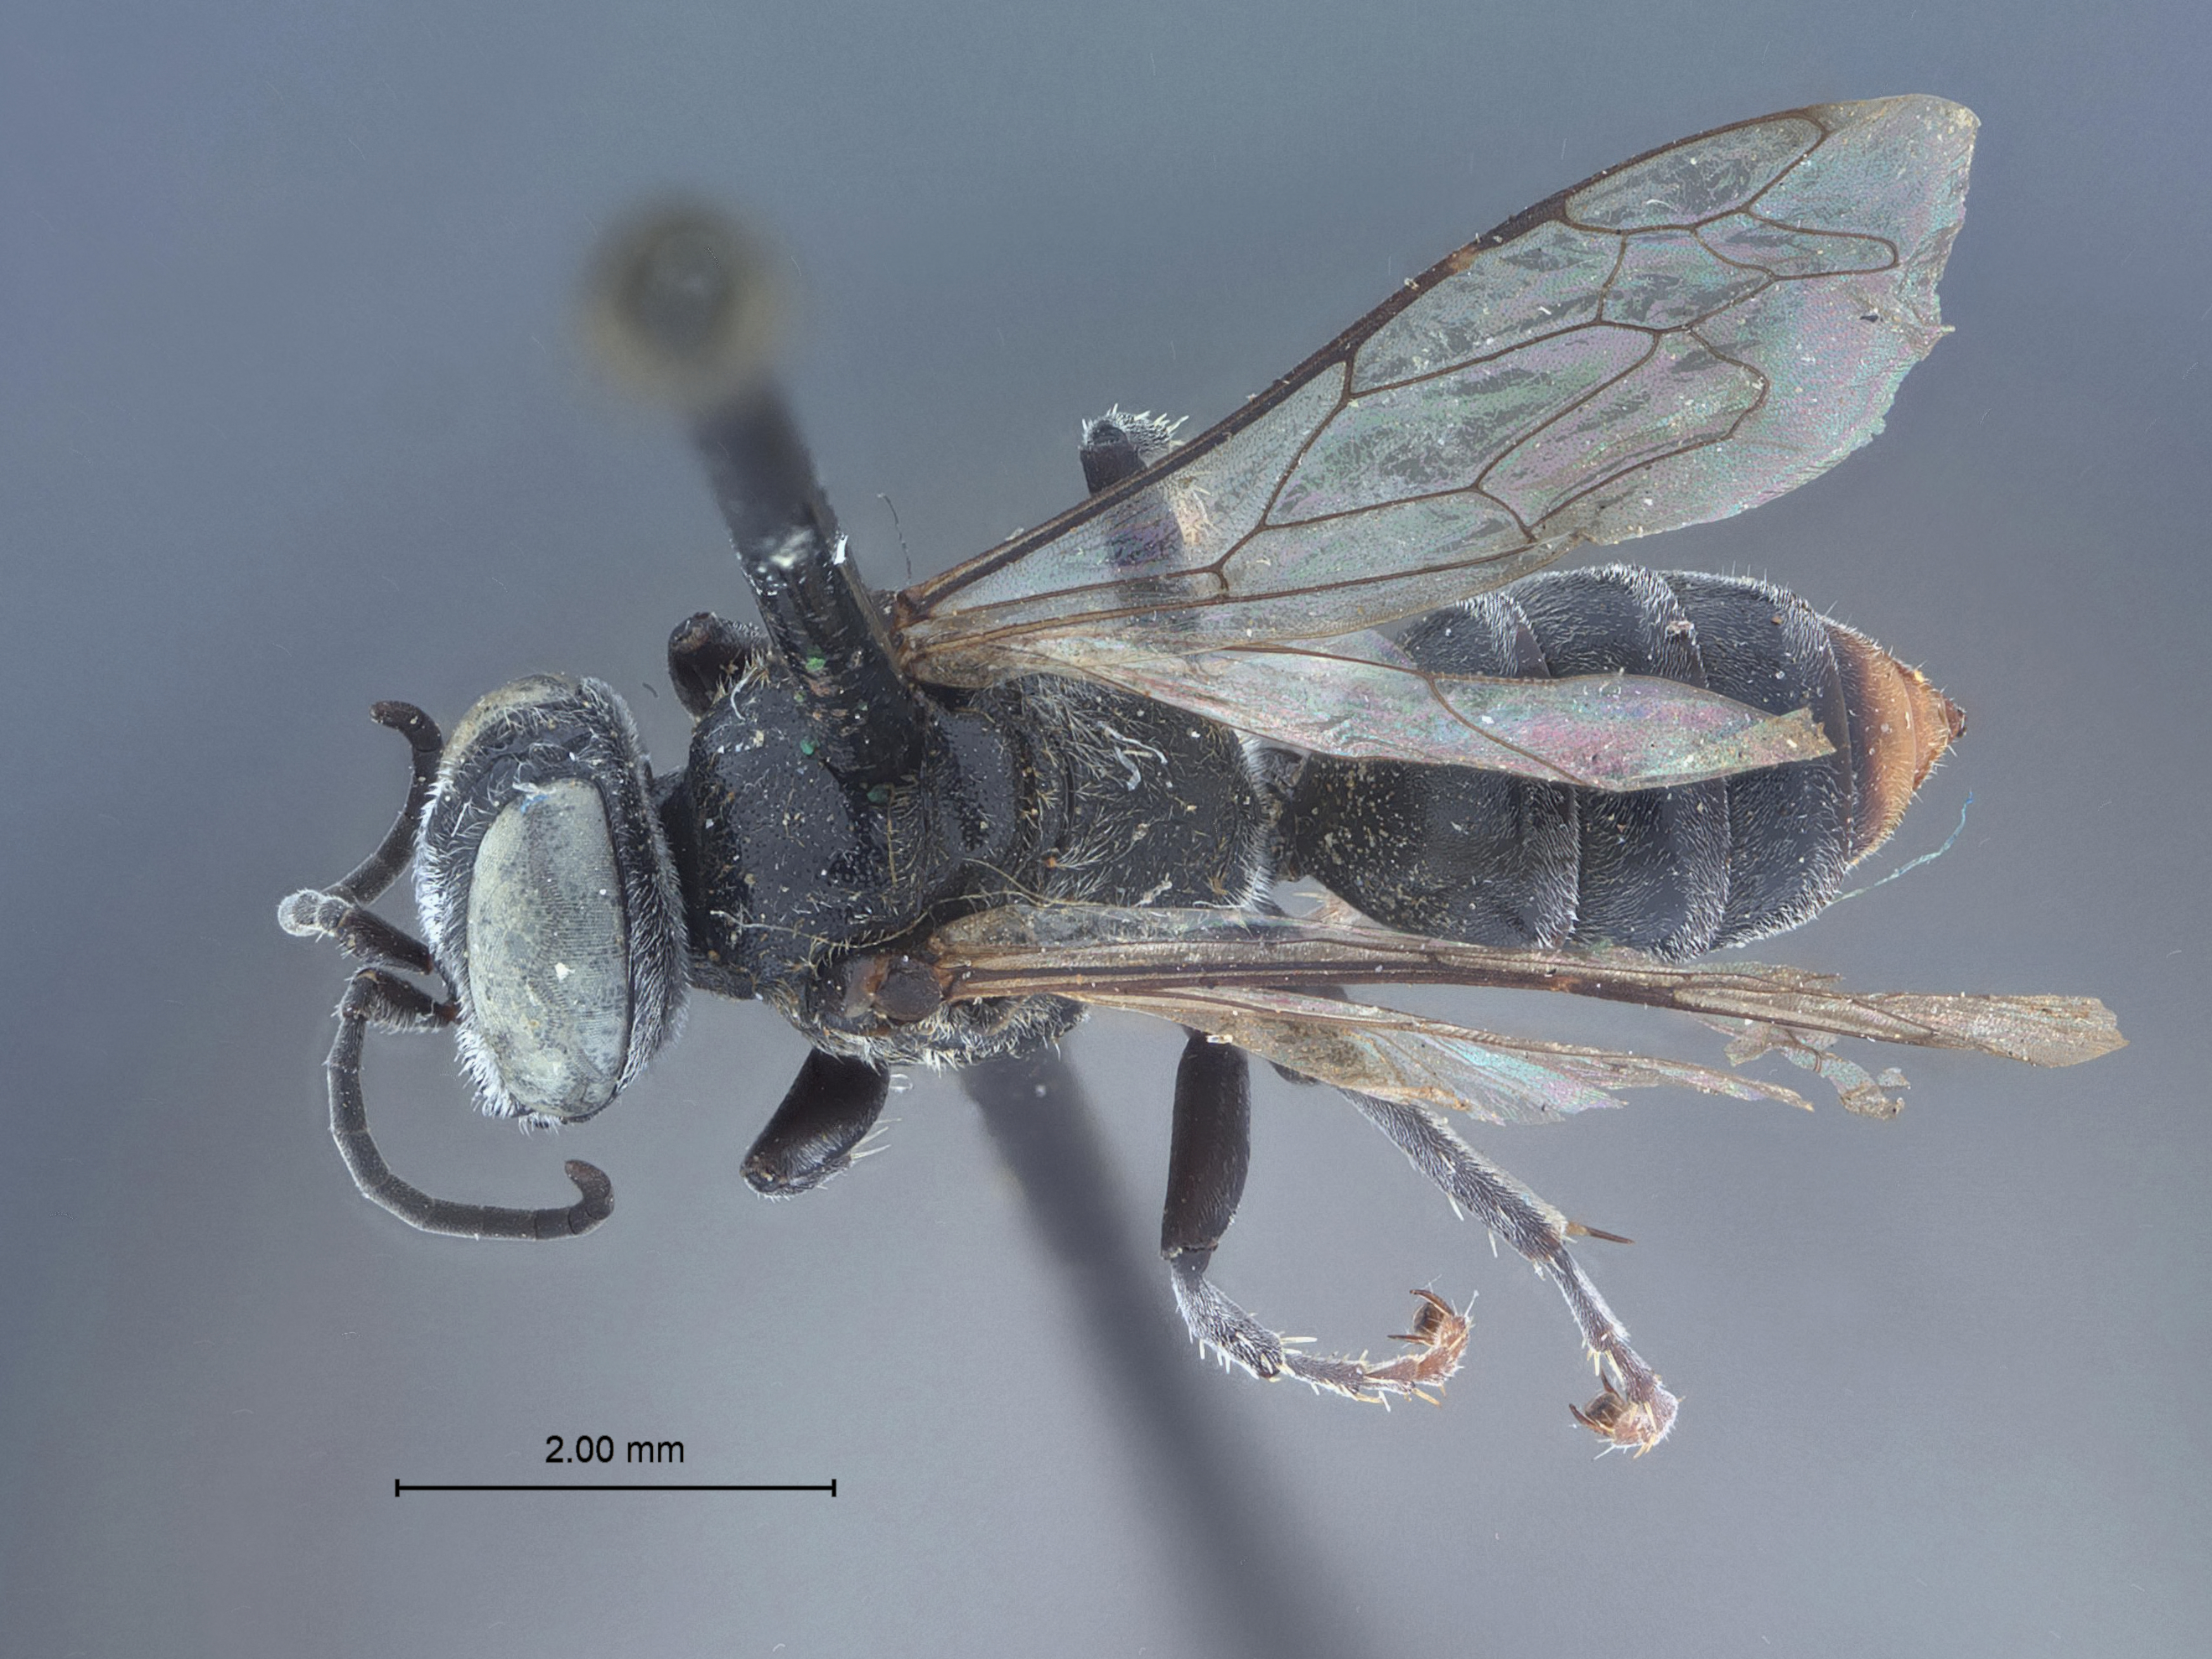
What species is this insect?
Tachysphex forcii
